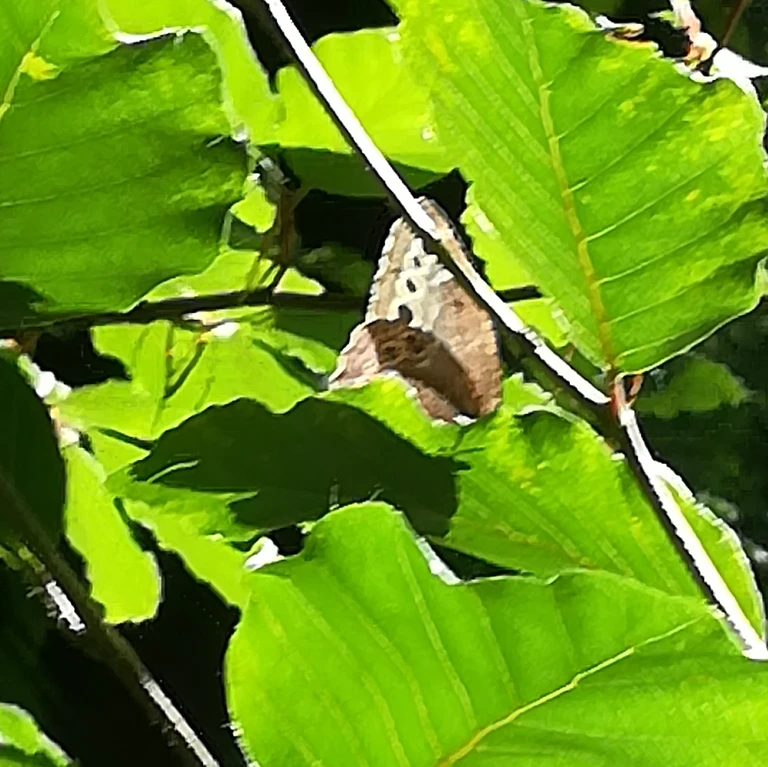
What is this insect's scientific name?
Lopinga achine (also Pararge achine)
